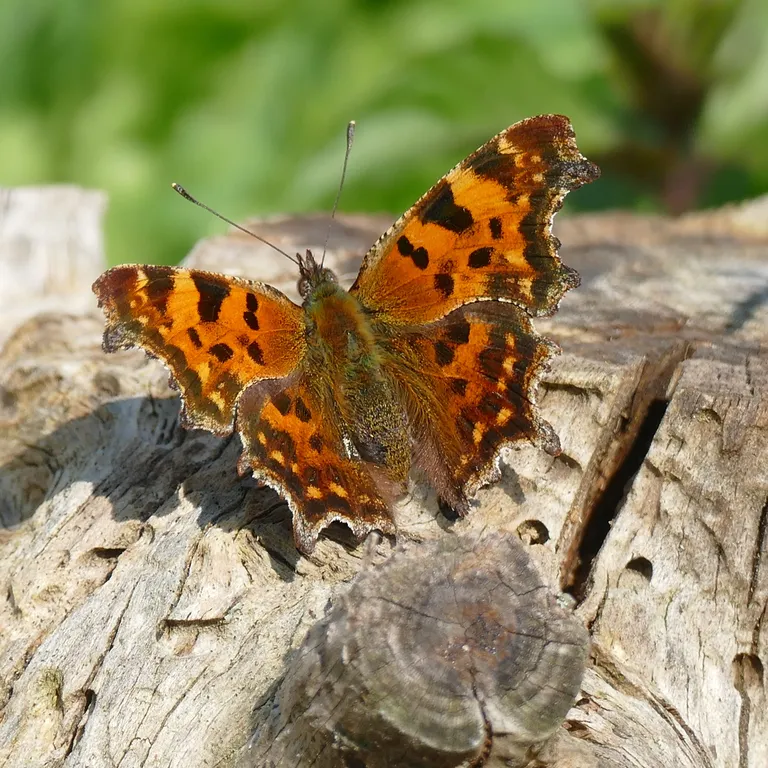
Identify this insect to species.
Polygonia c-album
